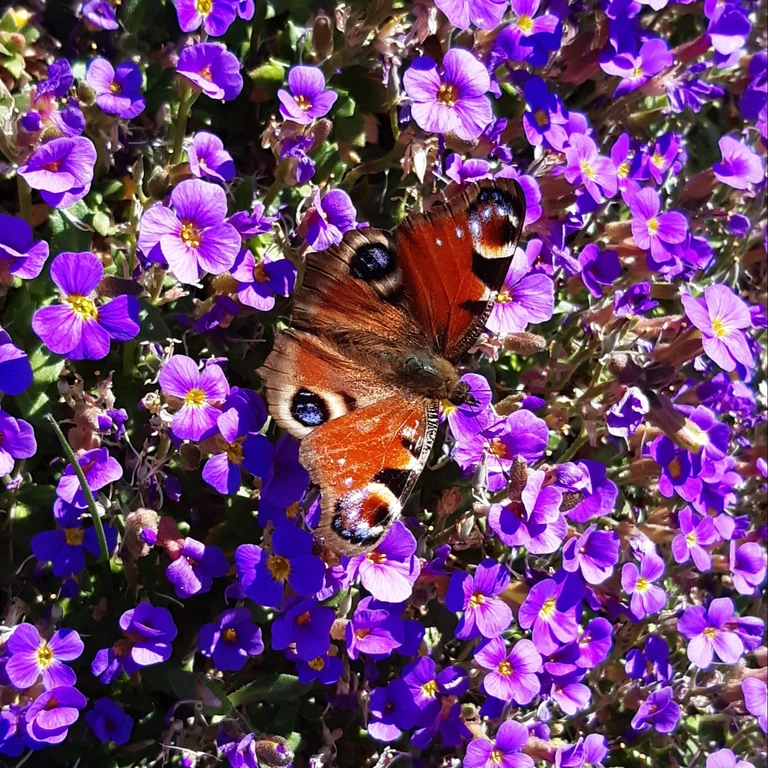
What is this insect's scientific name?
Aglais io
